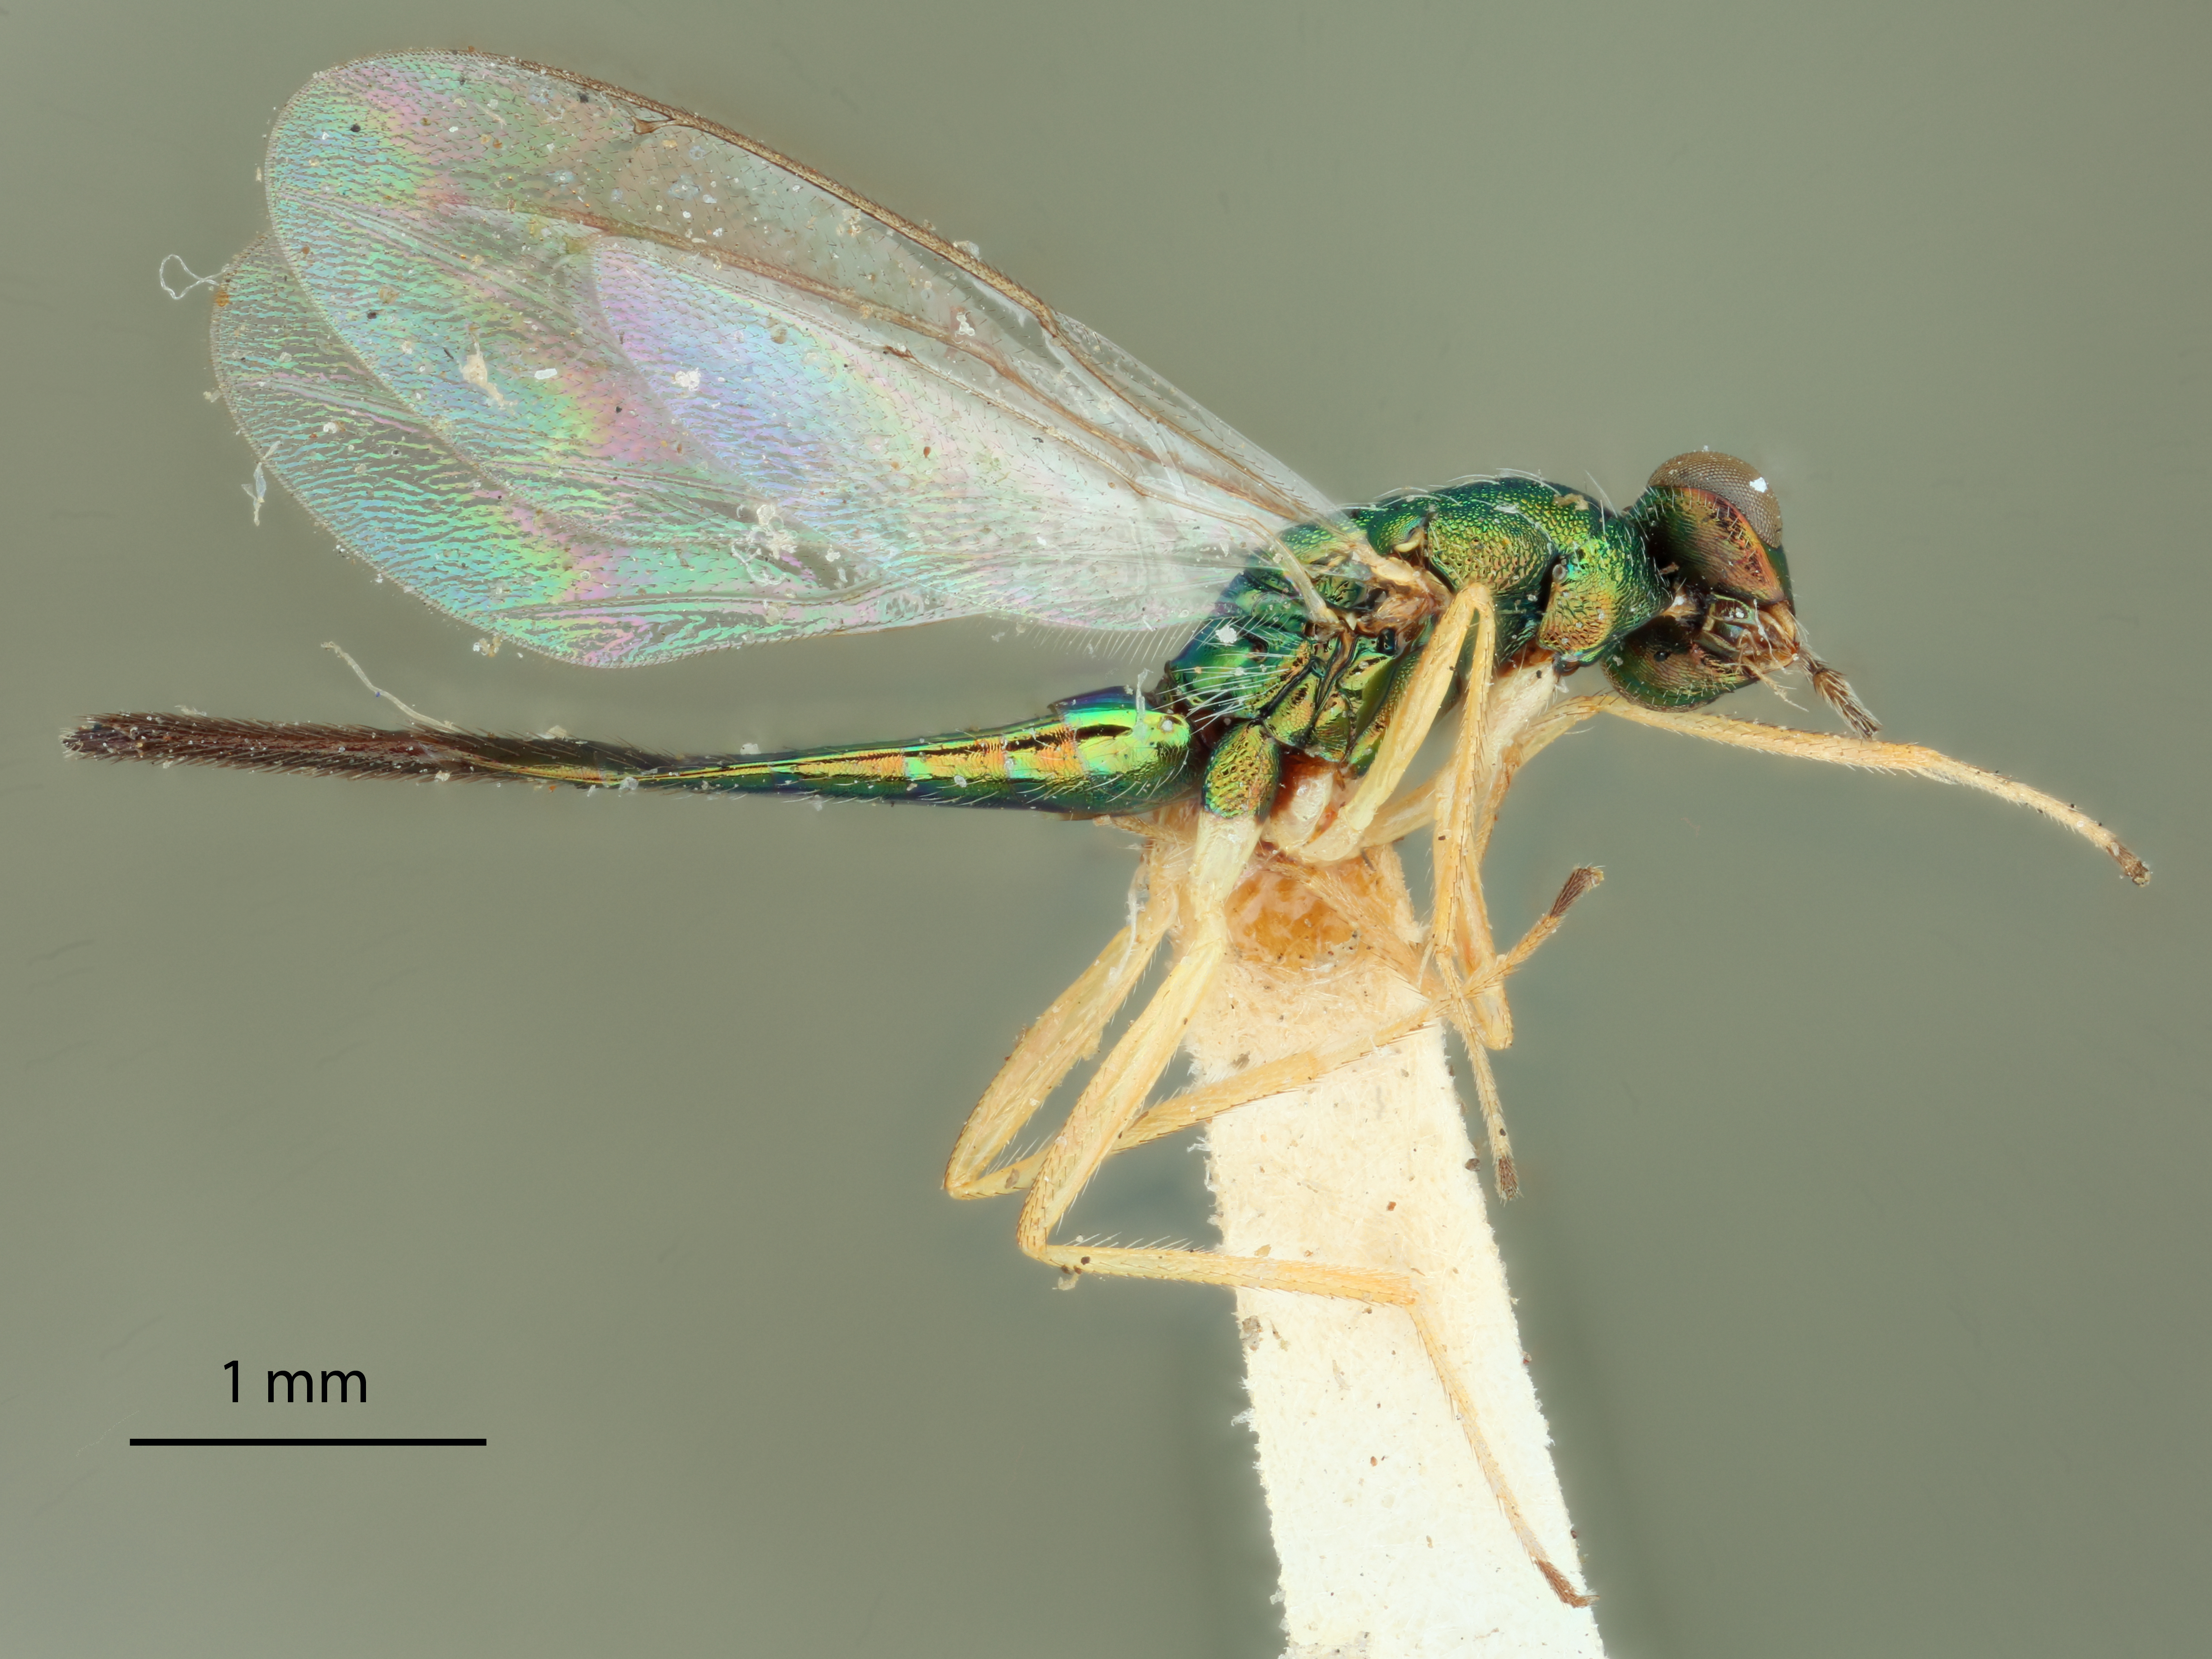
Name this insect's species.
Sympiesis mikado
